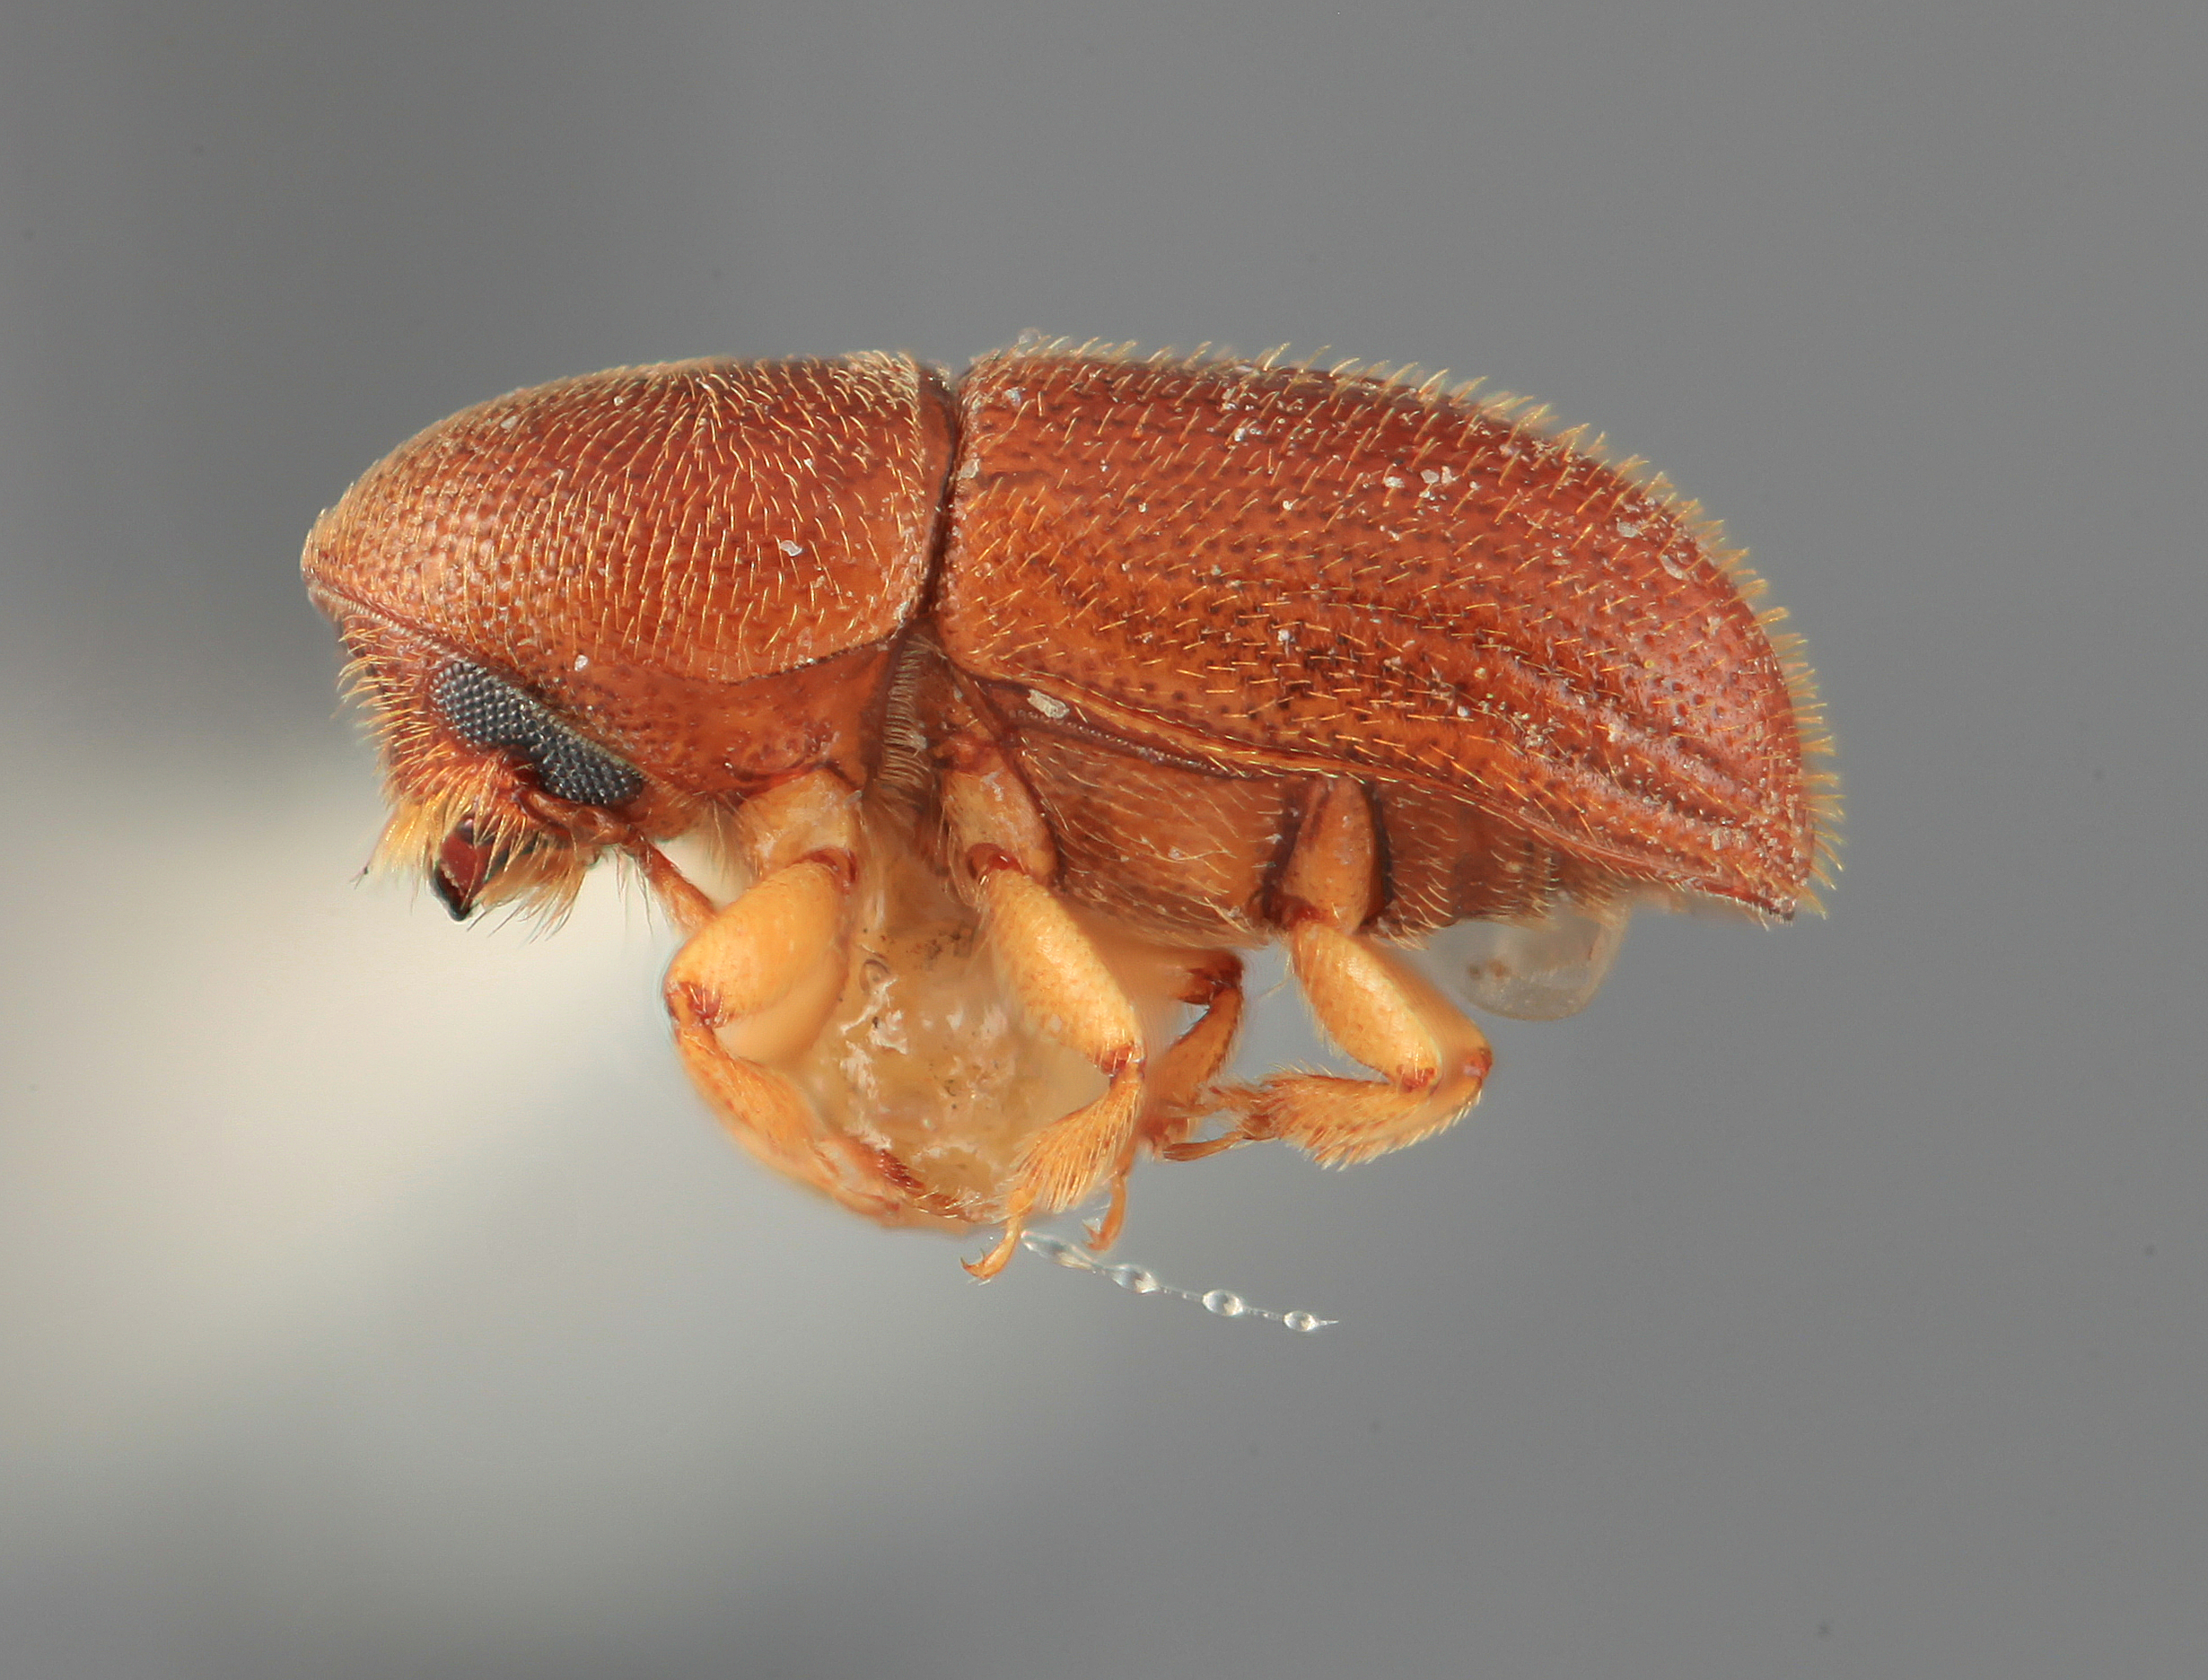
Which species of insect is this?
Araptus insinuatus
